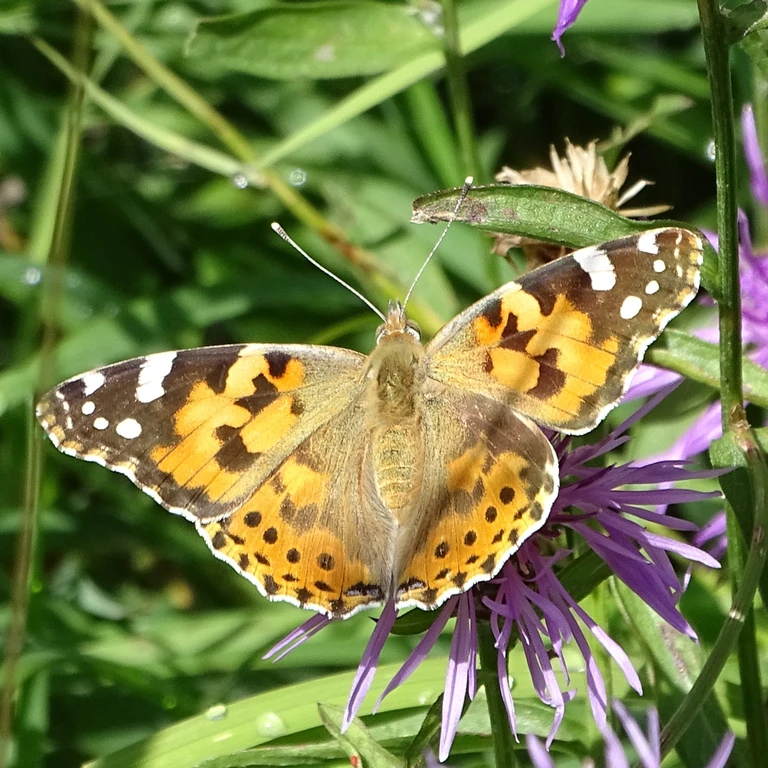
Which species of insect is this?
Vanessa cardui
